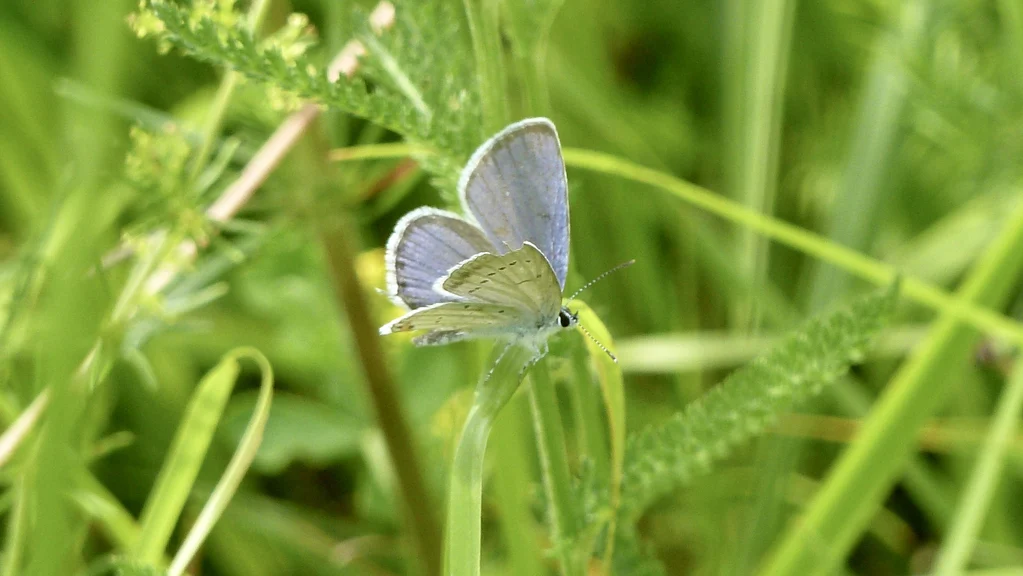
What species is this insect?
Cupido argiades (also Elkalyce argiades)
